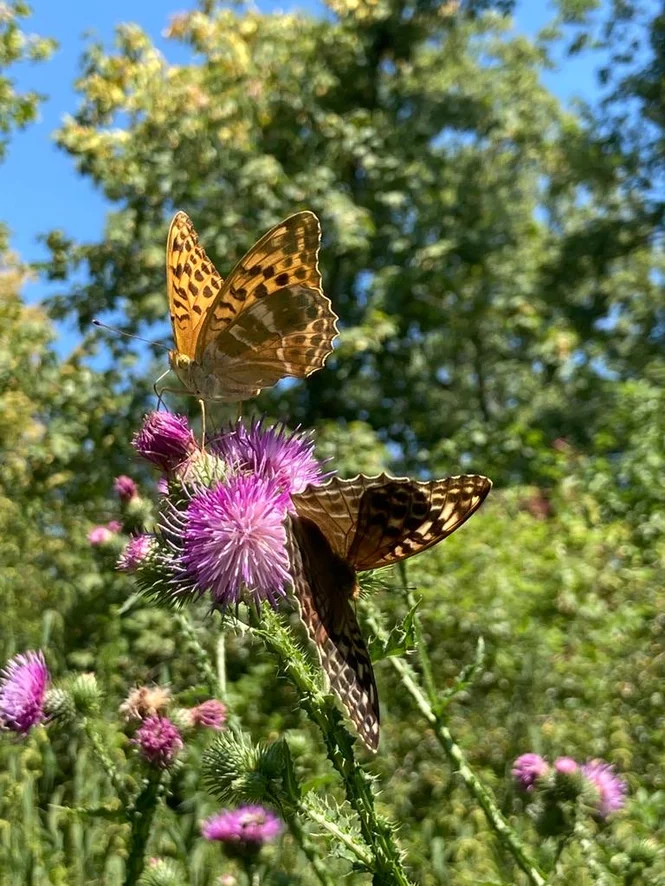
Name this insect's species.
Argynnis paphia
